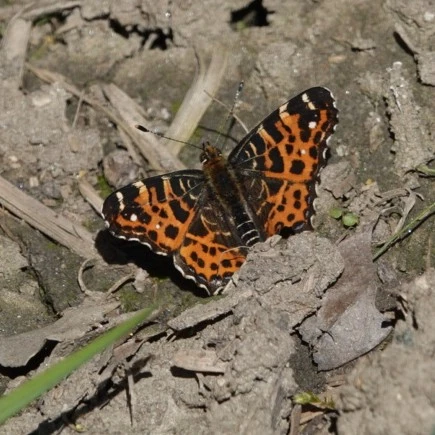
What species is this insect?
Araschnia levana
